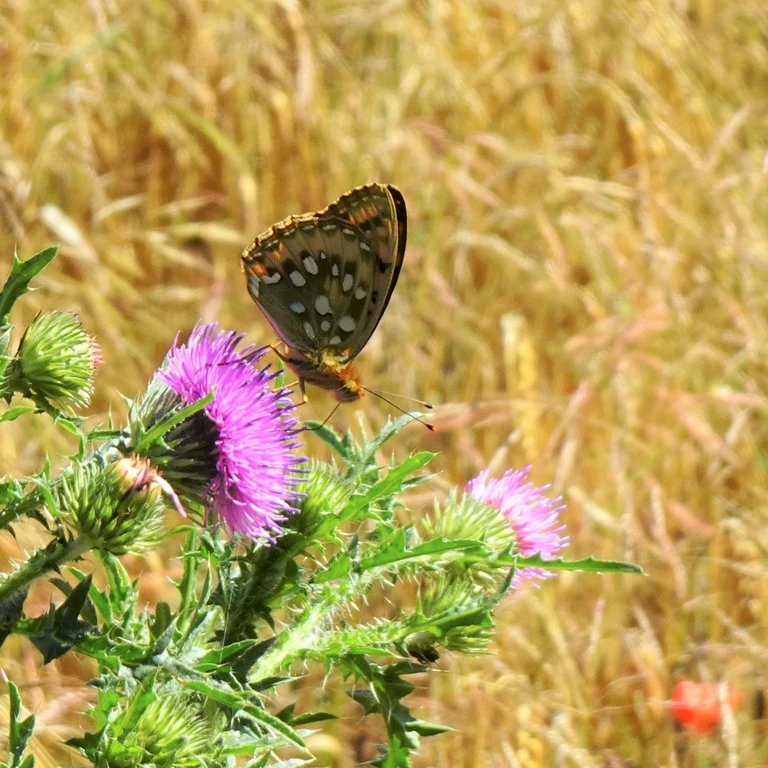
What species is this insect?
Speyeria aglaja
